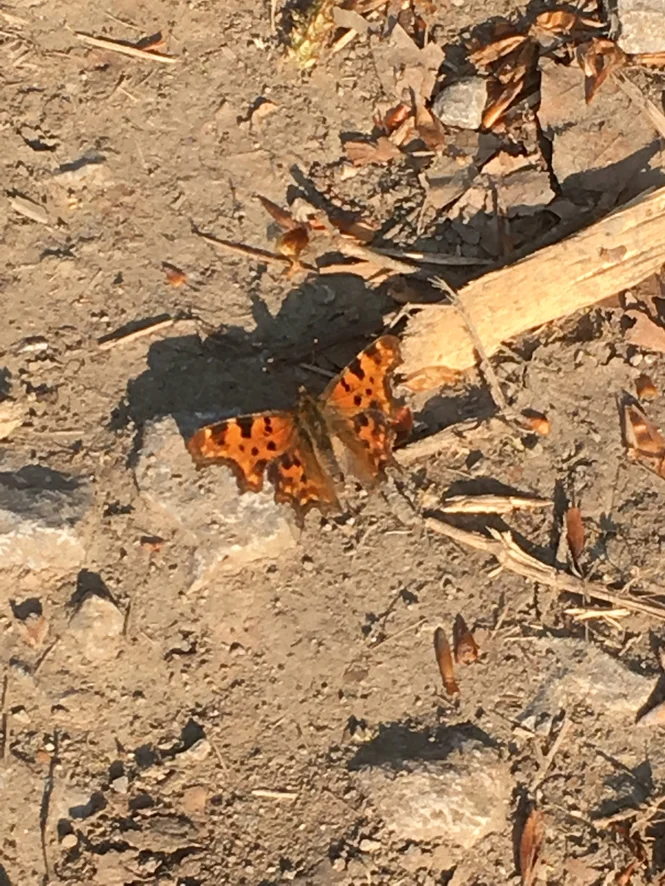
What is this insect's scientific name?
Polygonia c-album
